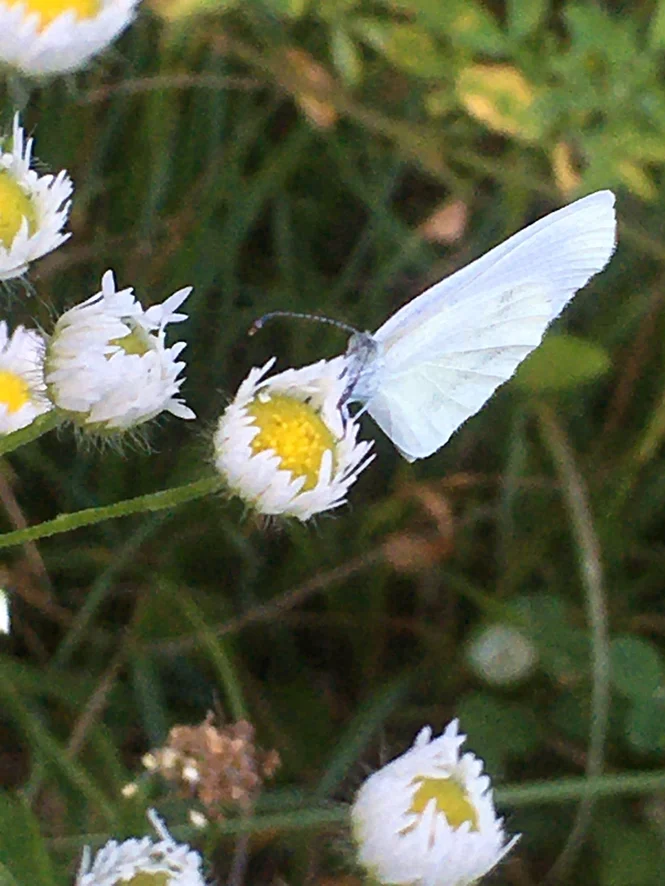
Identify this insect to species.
Leptidea sinapis/juvernica
